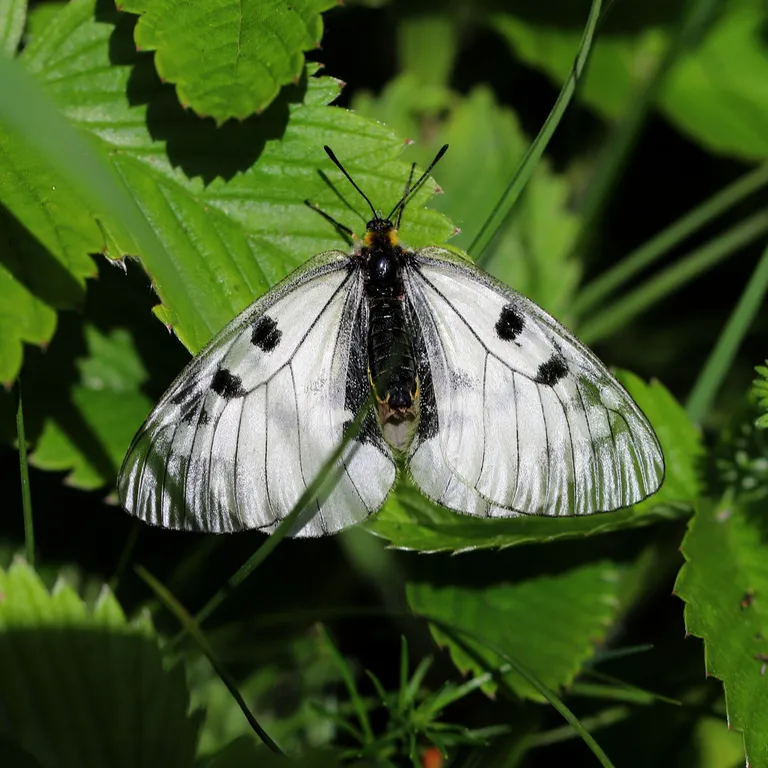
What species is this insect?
Parnassius mnemosyne
